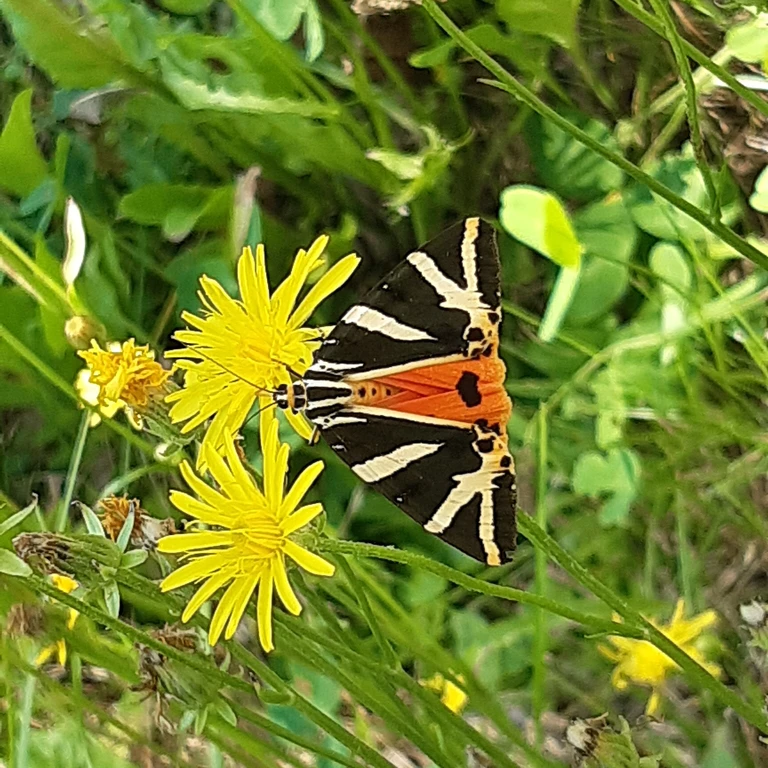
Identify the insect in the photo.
Euplagia quadripunctaria
